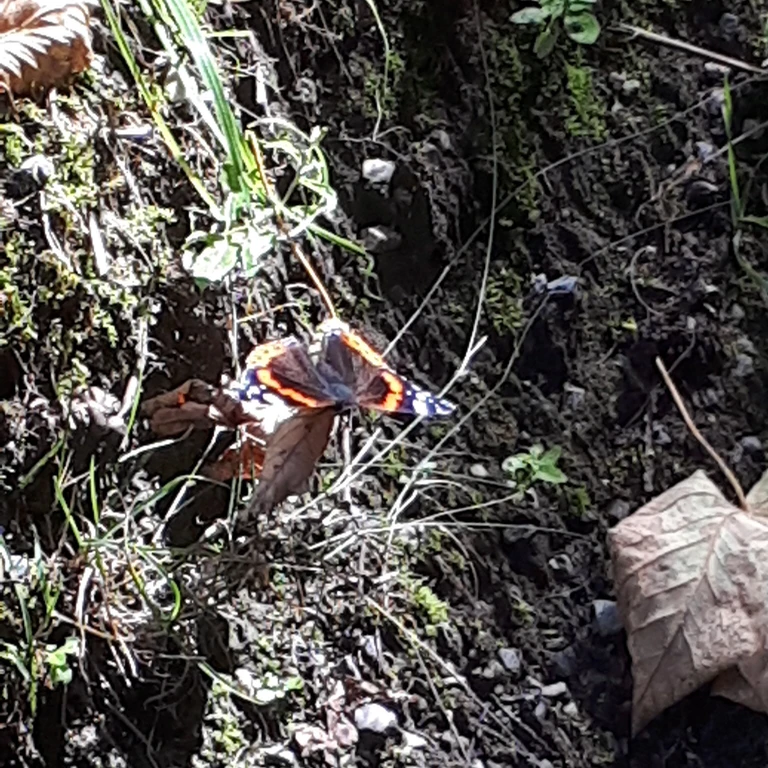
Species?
Vanessa atalanta
